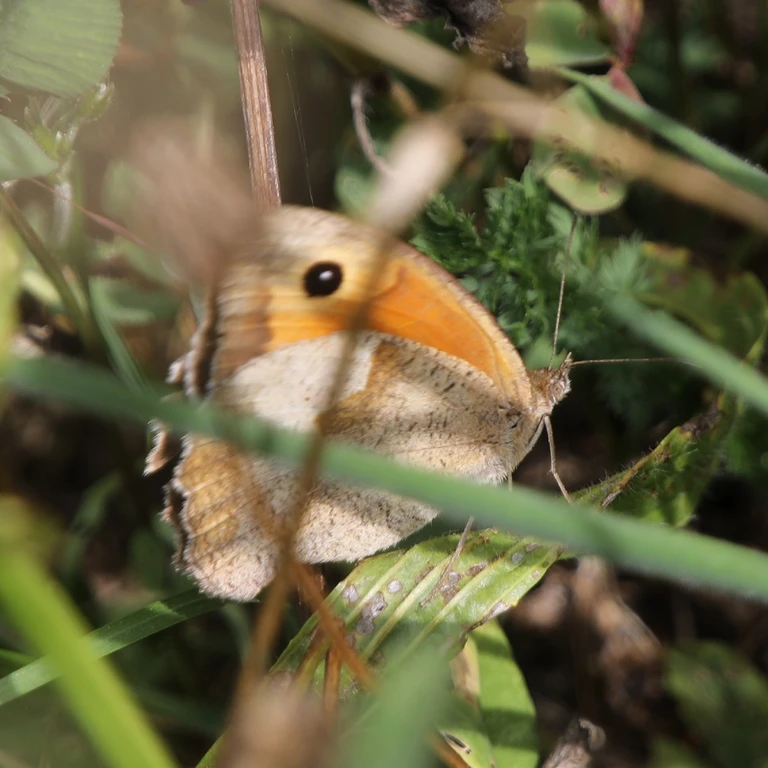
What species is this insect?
Maniola jurtina
